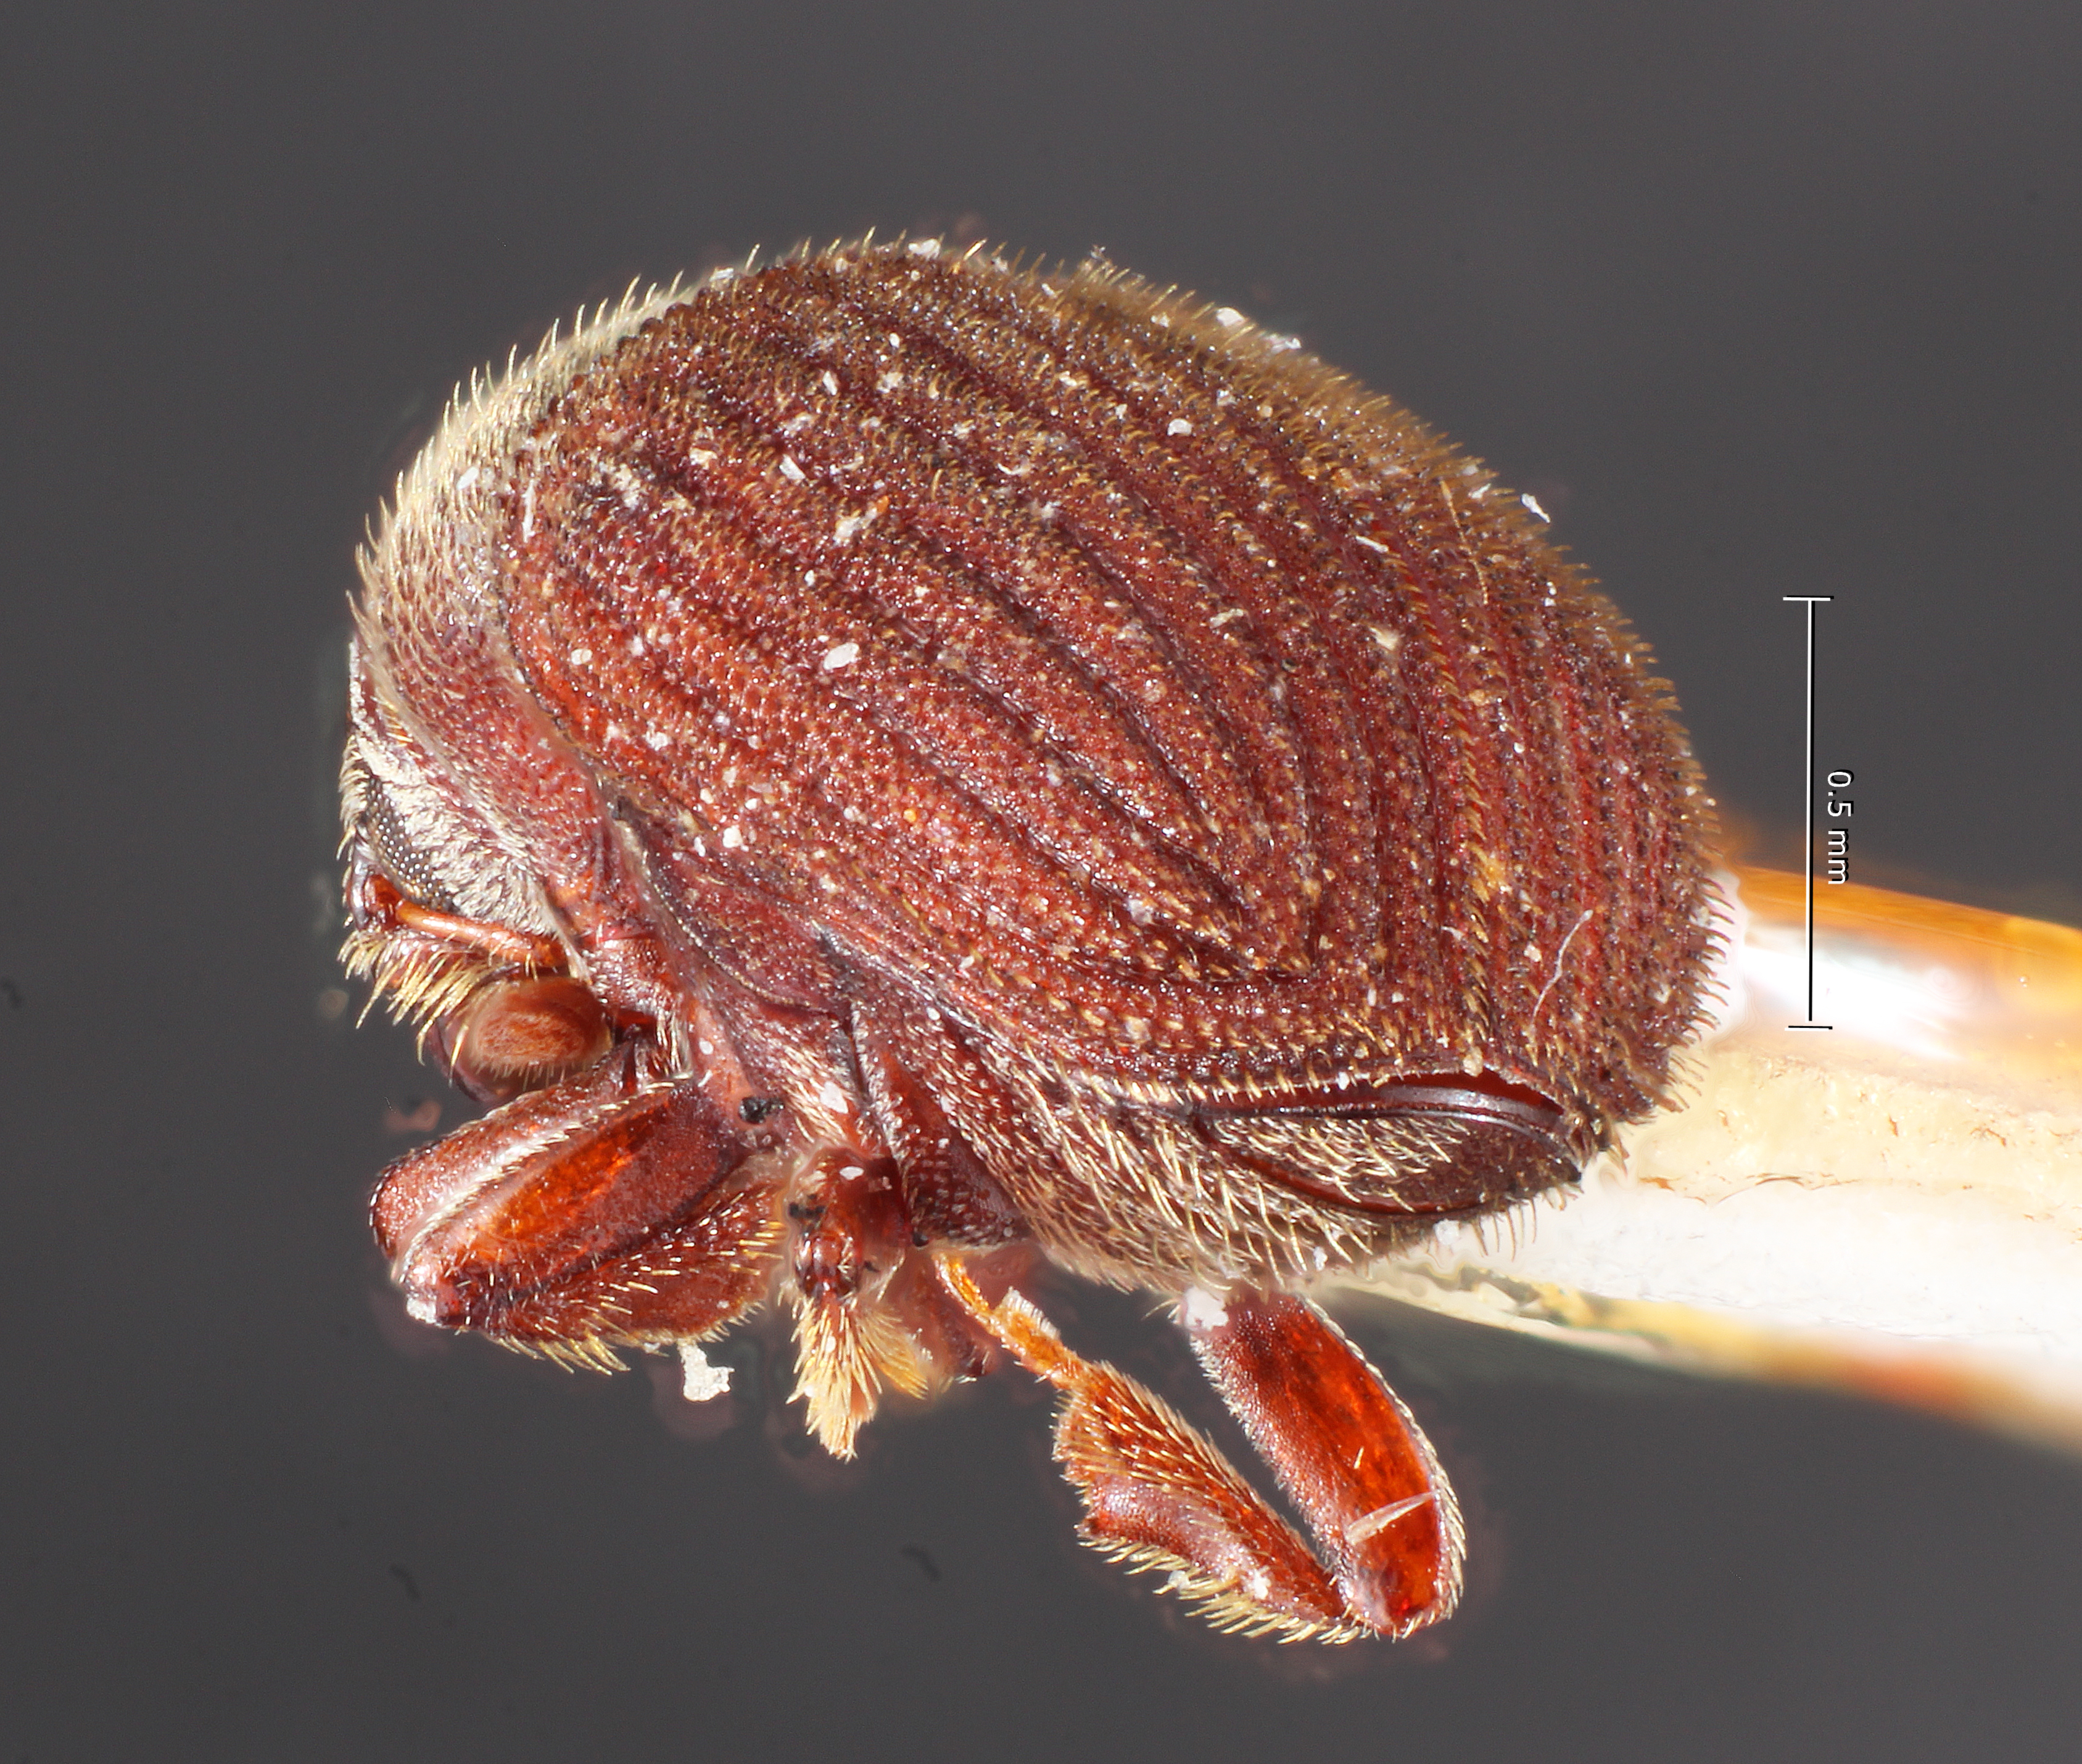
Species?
Phrixosoma obesa
